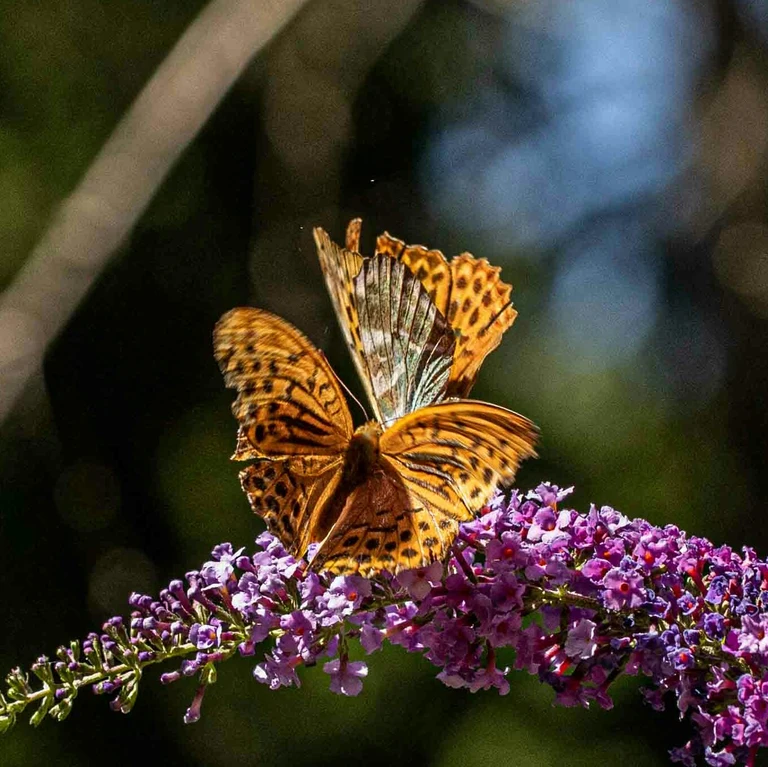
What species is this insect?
Argynnis paphia
